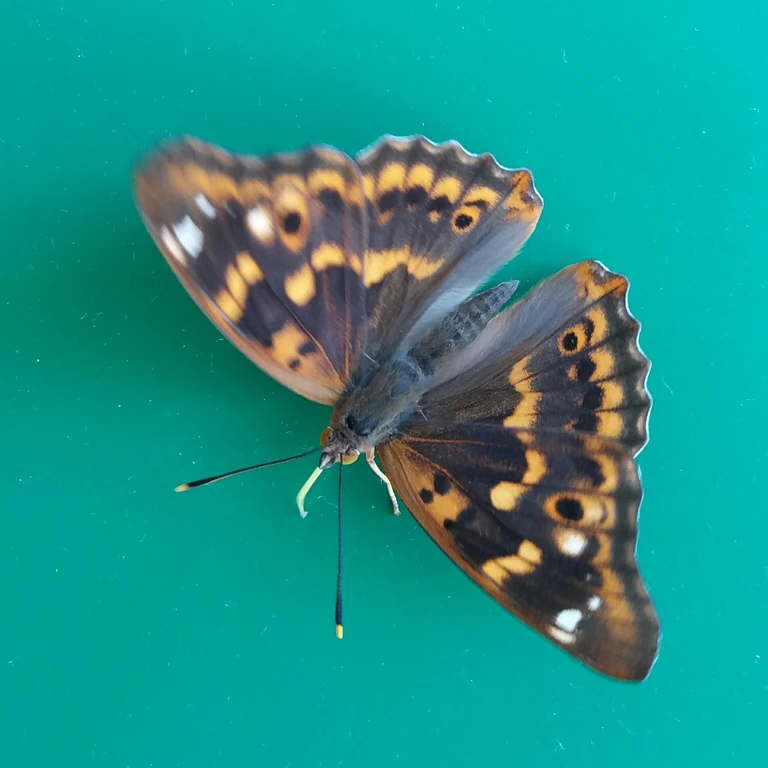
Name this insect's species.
Apatura ilia
